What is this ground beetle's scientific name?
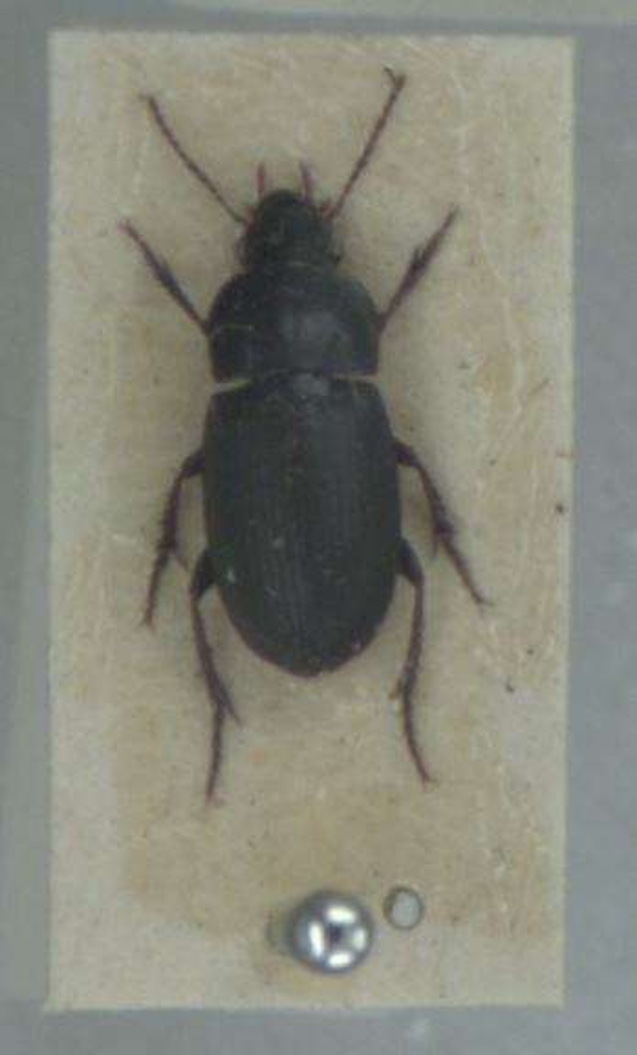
Harpalus anxius
